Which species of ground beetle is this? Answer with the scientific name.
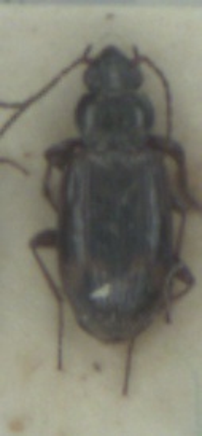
Bembidion dentellum
